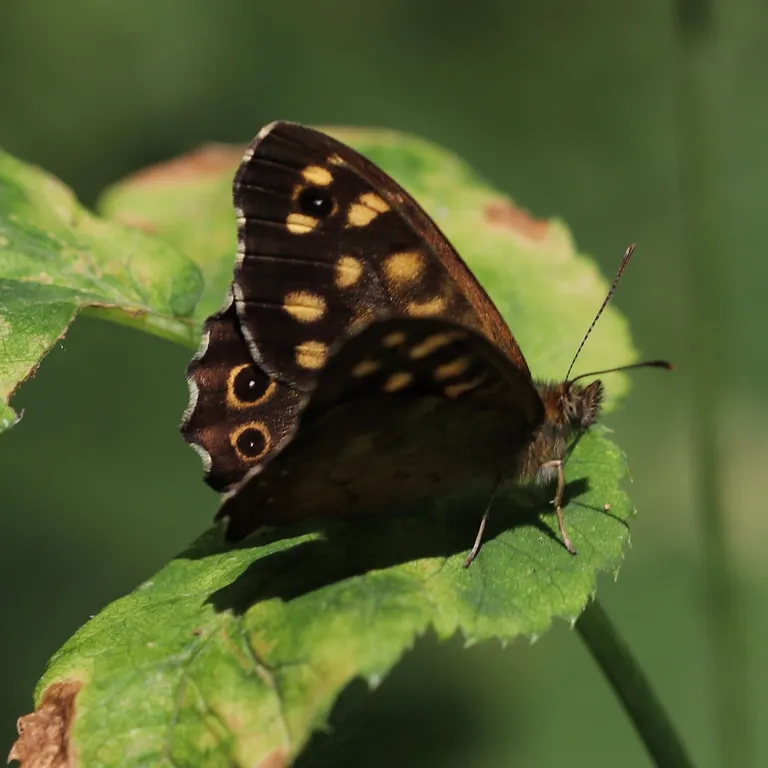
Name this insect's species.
Pararge aegeria
